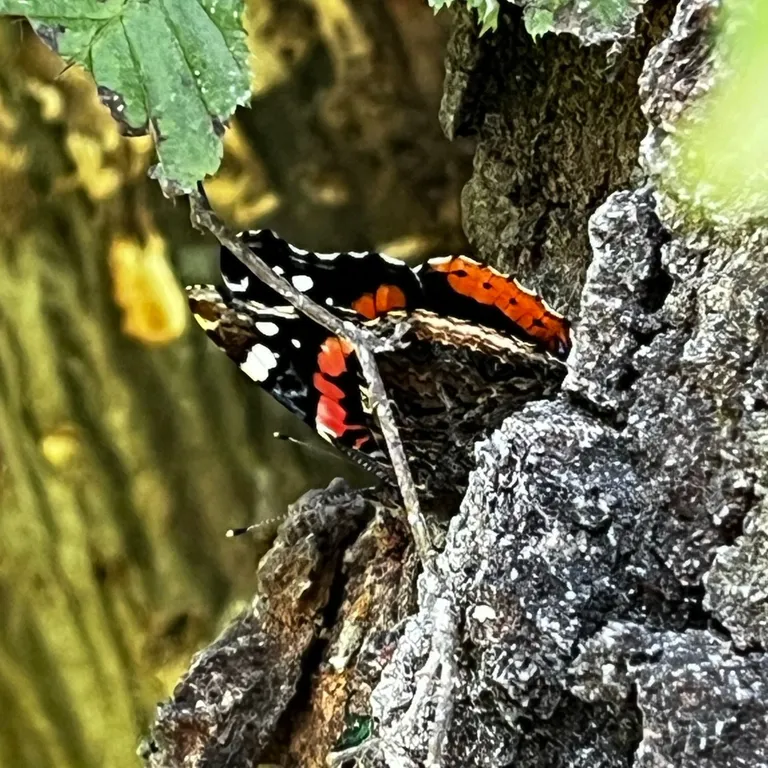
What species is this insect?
Vanessa atalanta
